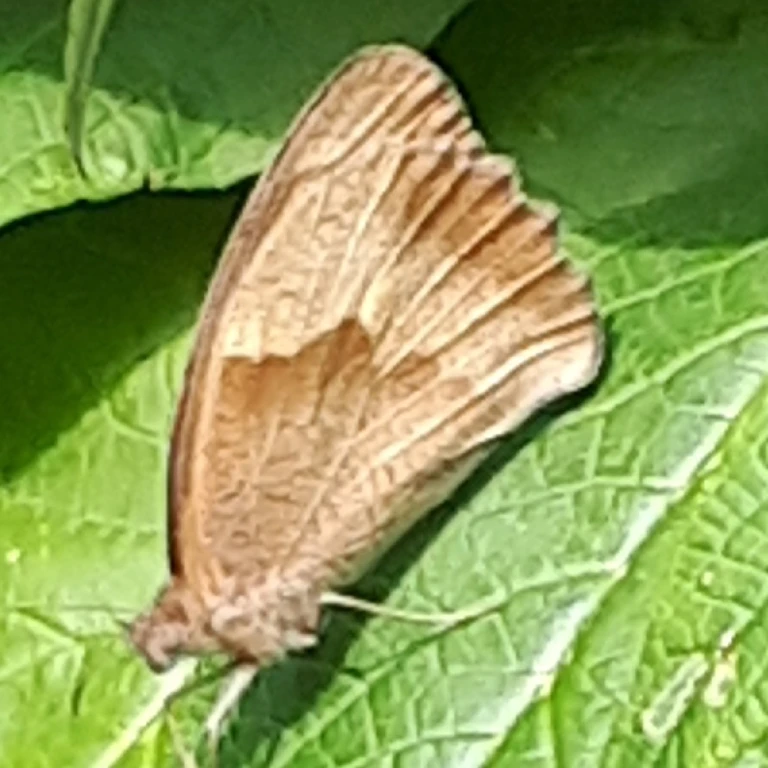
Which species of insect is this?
Maniola jurtina
